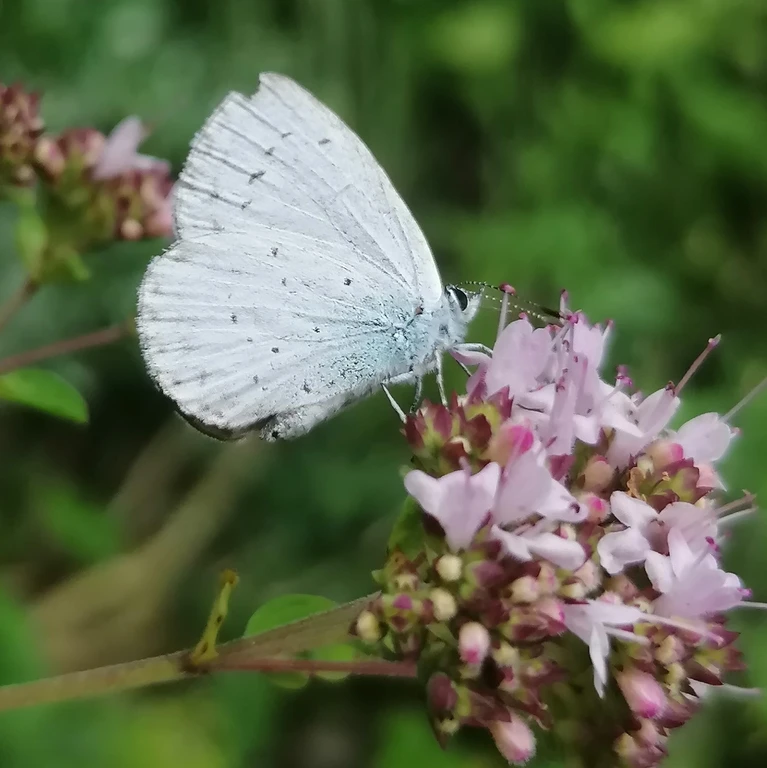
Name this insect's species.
Celastrina argiolus
